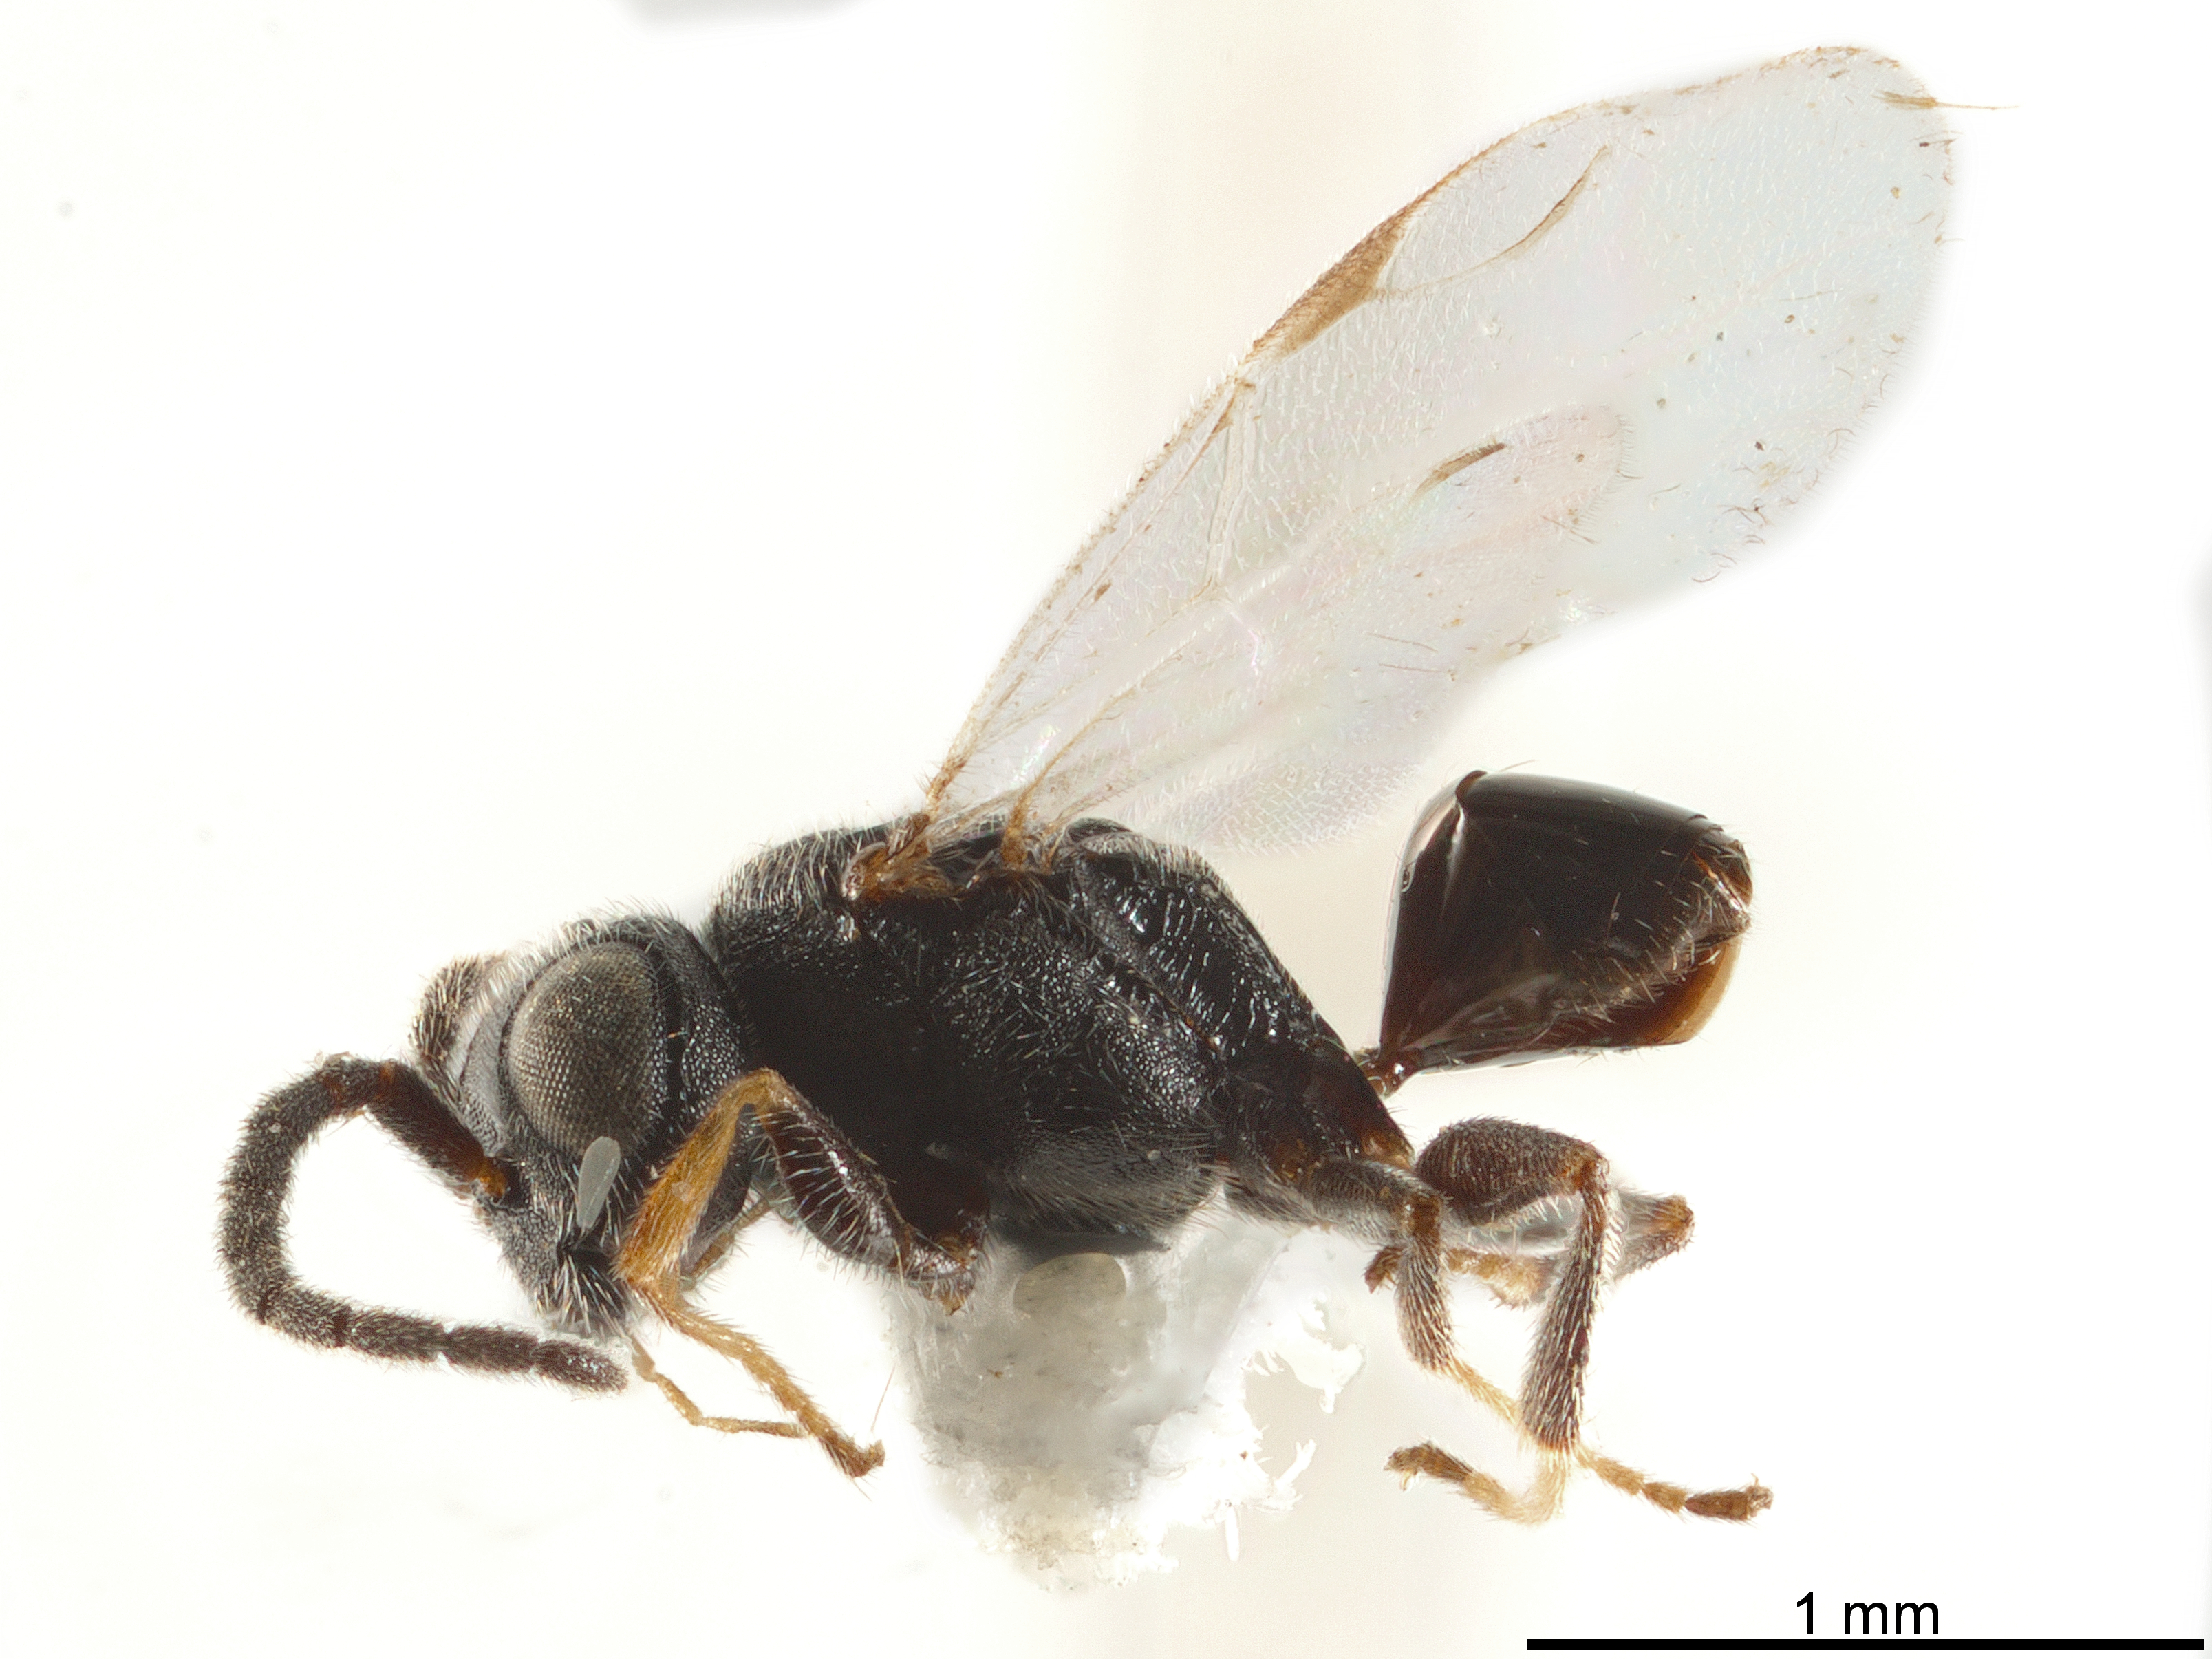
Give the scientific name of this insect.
Bocchus flavicollis
